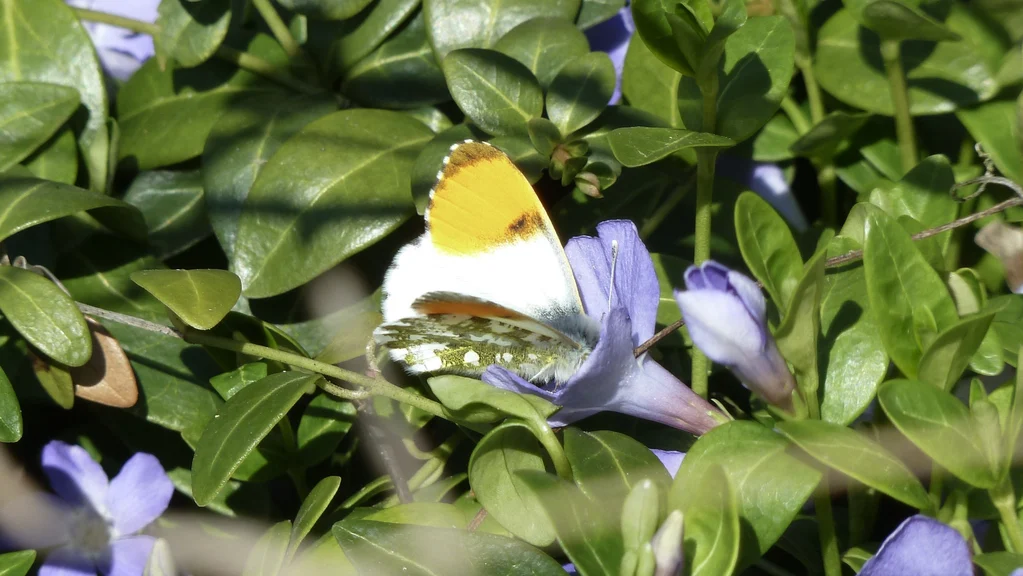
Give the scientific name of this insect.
Anthocharis cardamines
